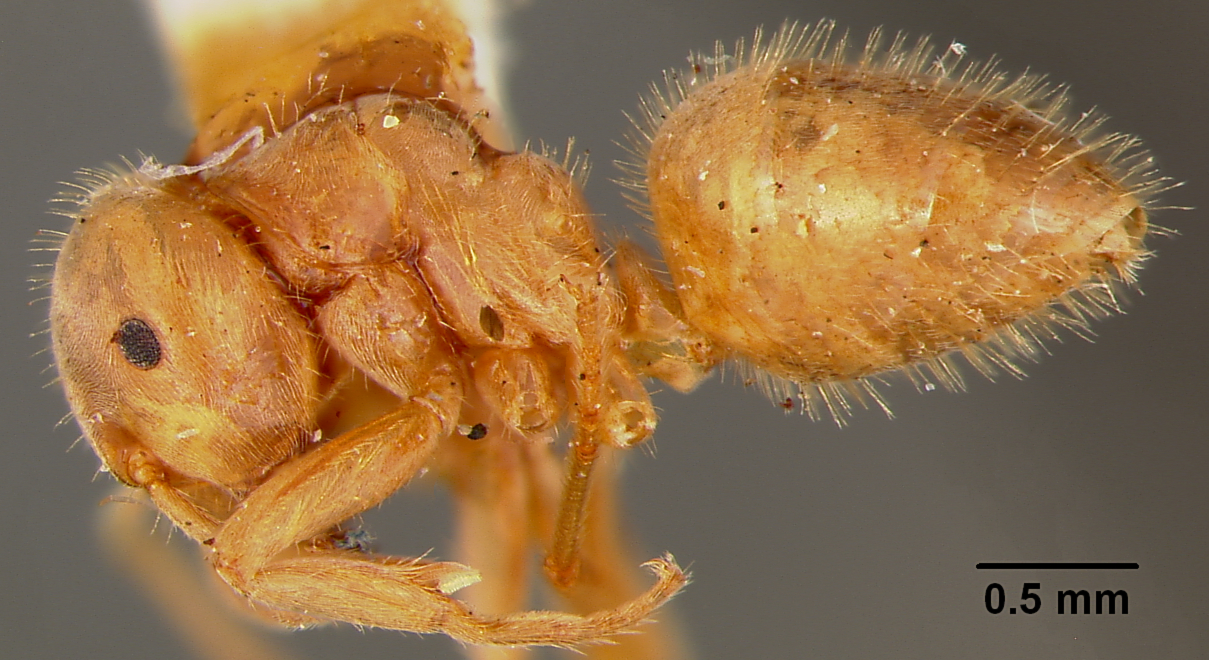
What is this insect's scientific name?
Lasius pilosus
